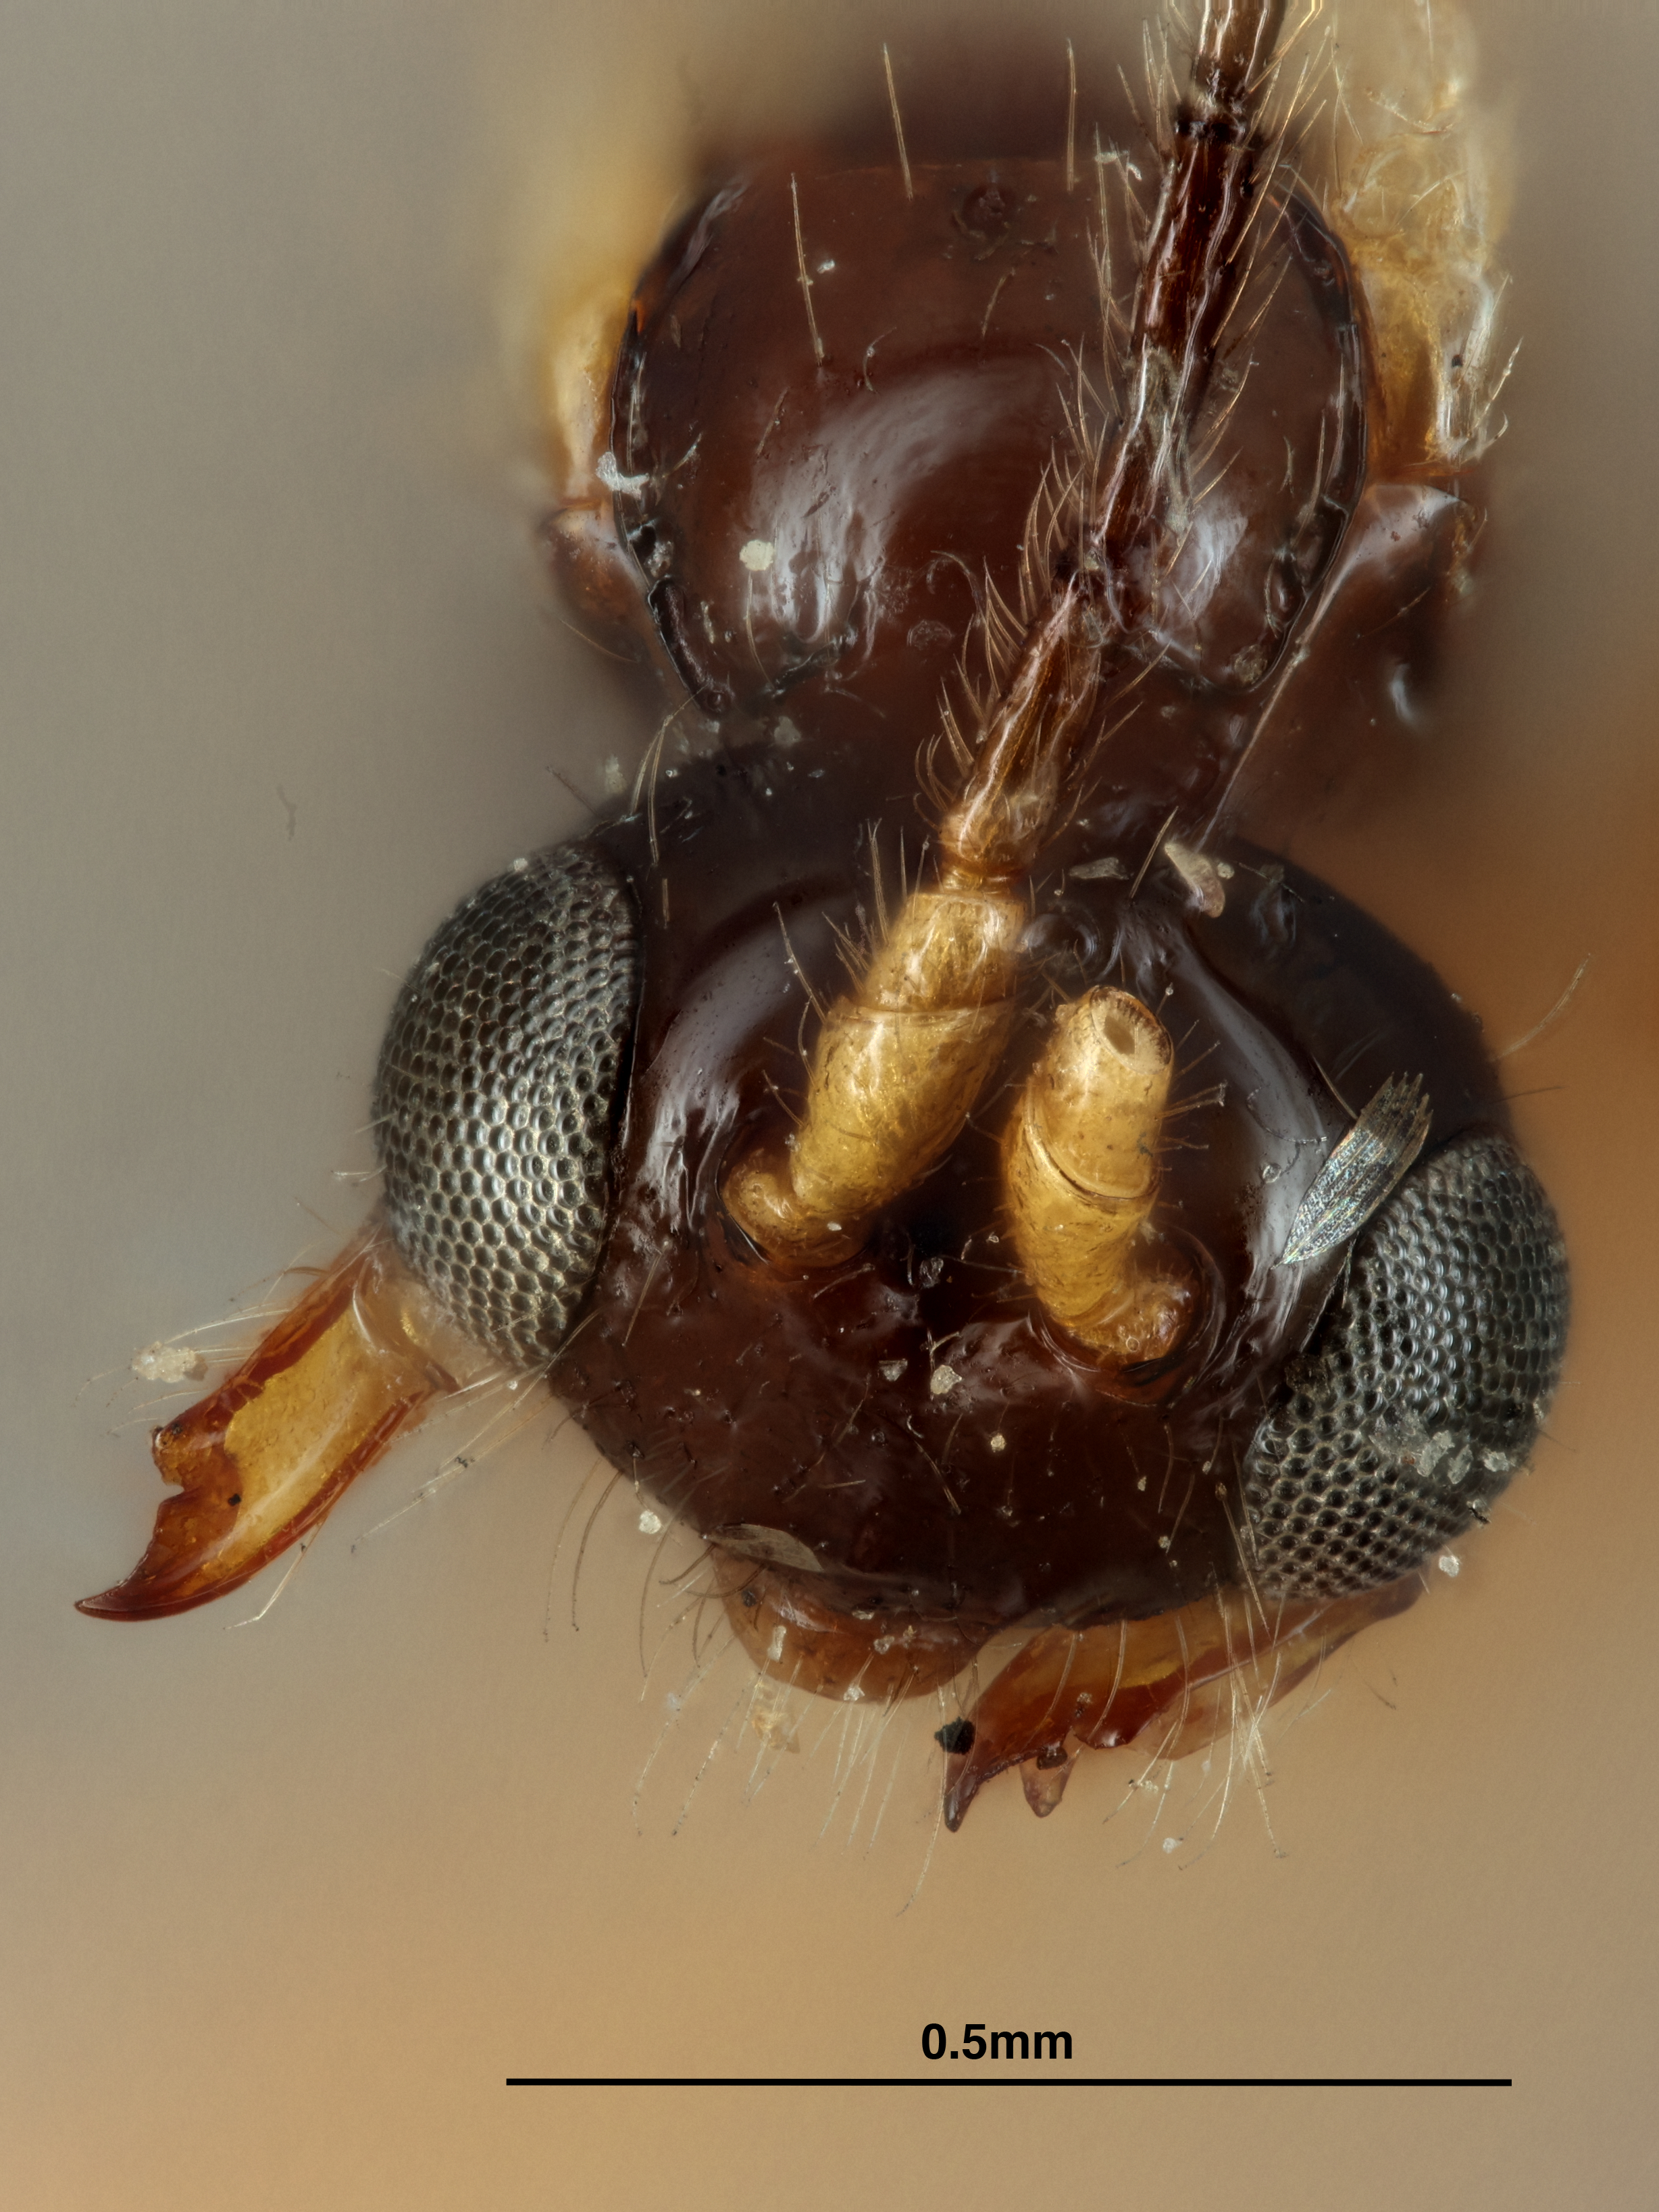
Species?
Phaenocarpa divisa
